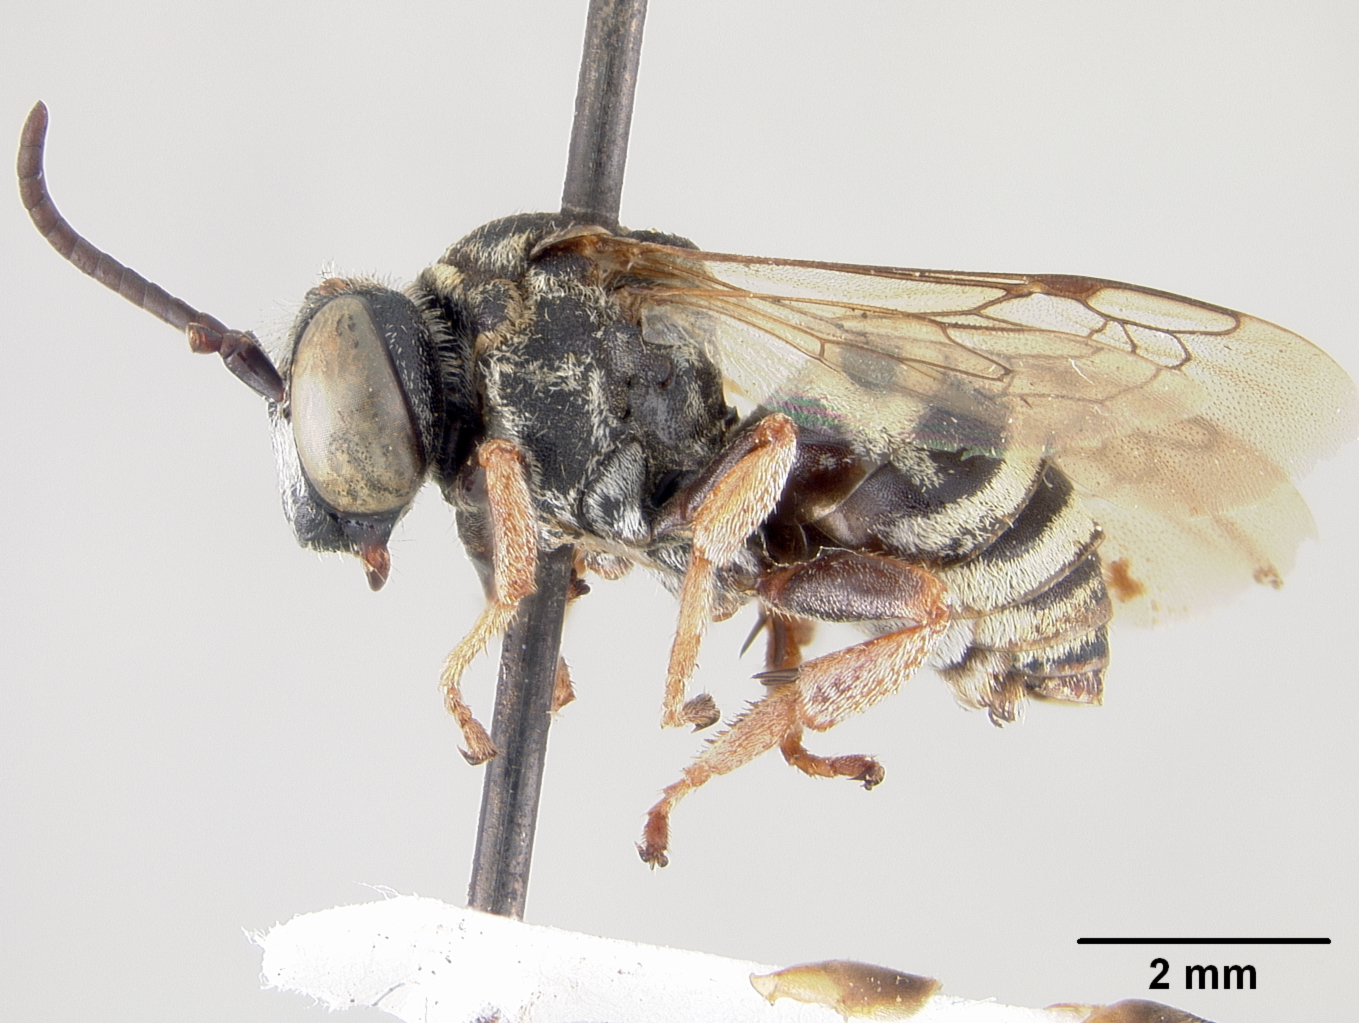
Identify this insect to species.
Epeolus oswegoensis
